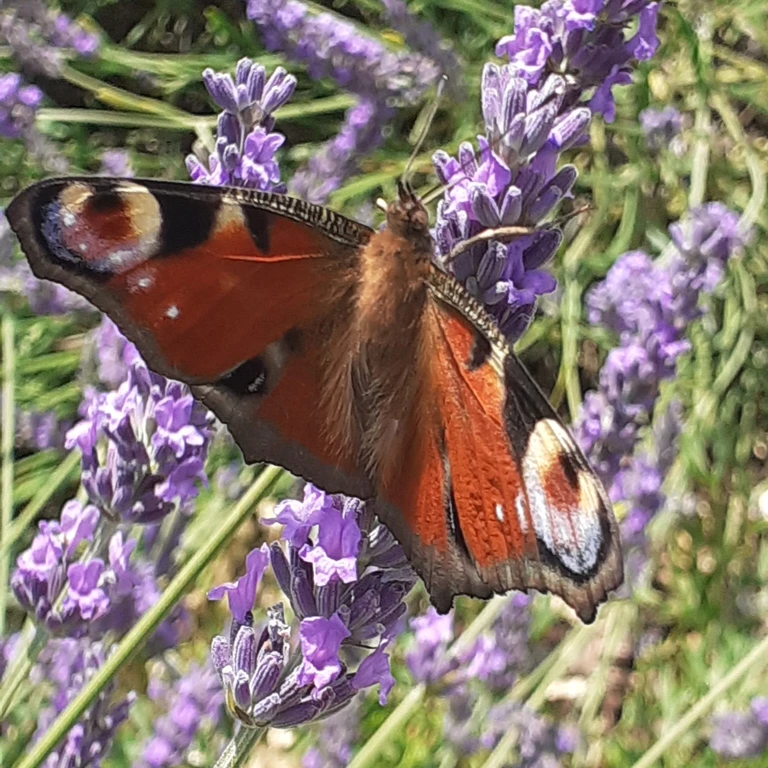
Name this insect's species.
Aglais io
